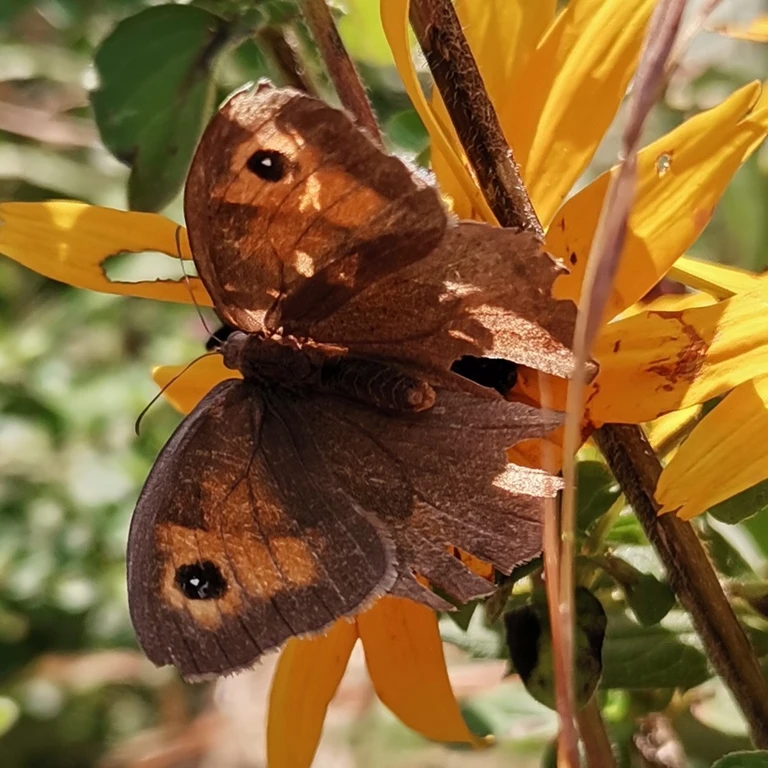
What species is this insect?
Maniola jurtina
